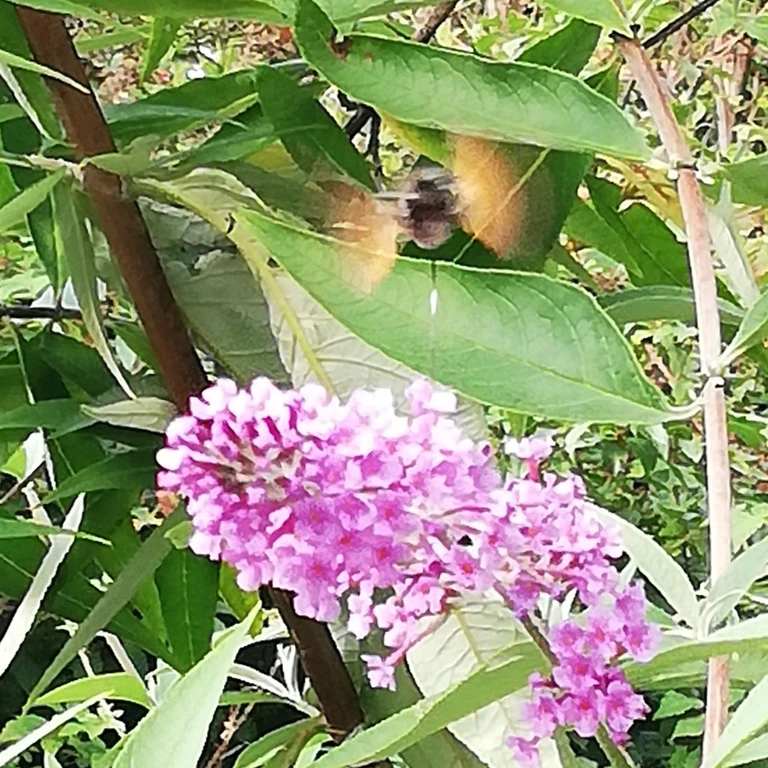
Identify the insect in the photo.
Macroglossum stellatarum
